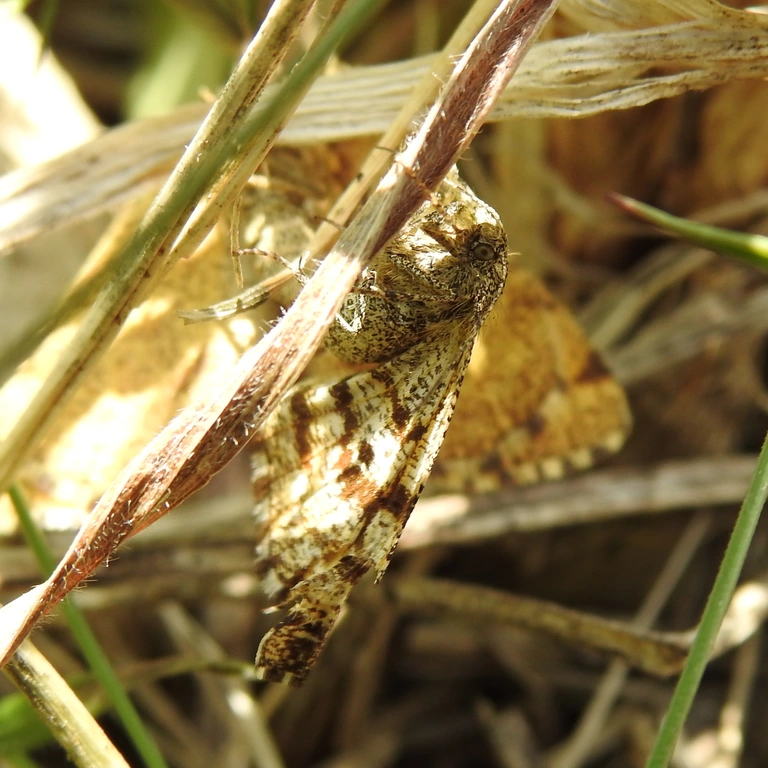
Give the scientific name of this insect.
Ematurga atomaria
